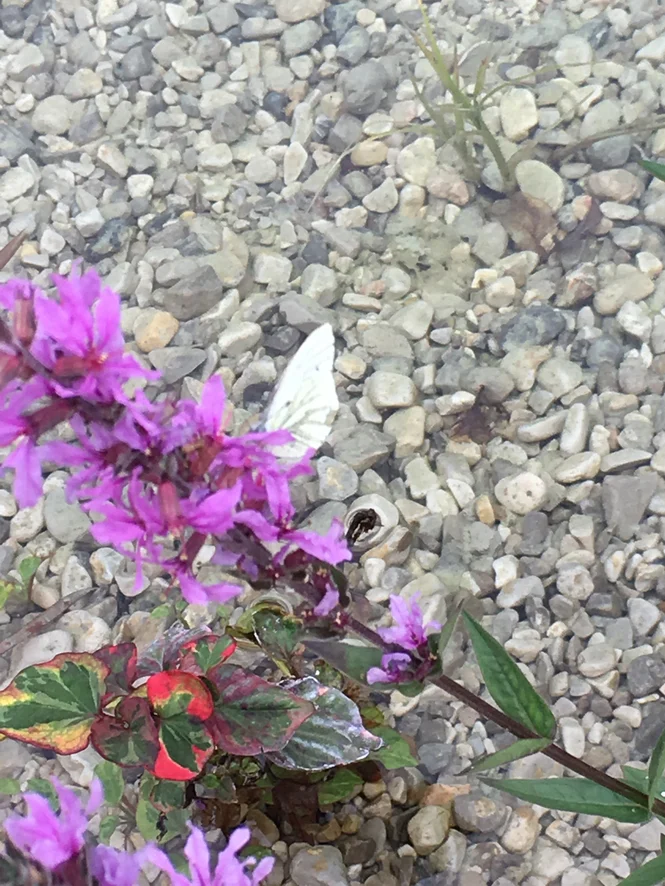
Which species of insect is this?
Pieris napi
